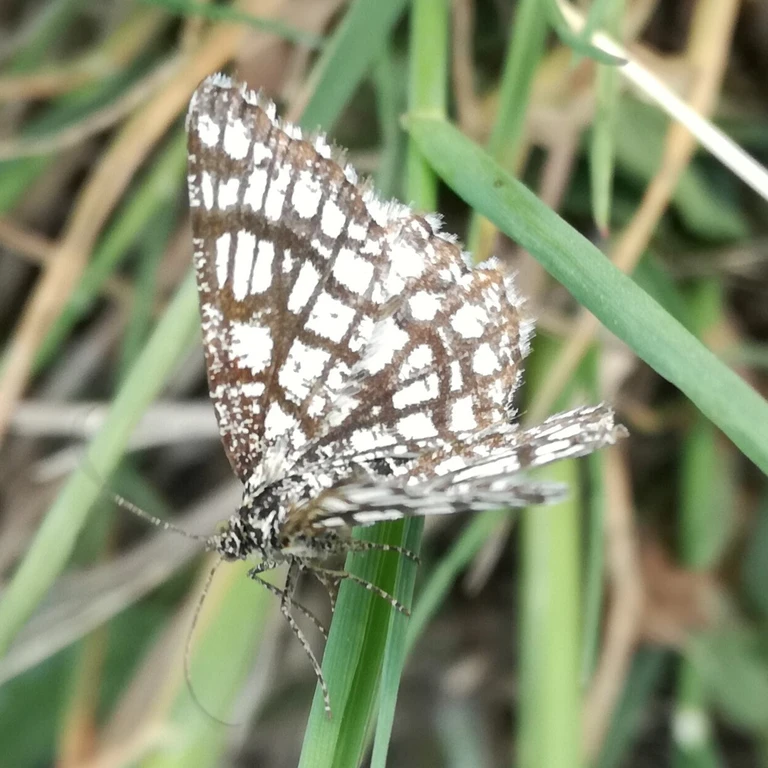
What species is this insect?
Chiasmia clathrata
